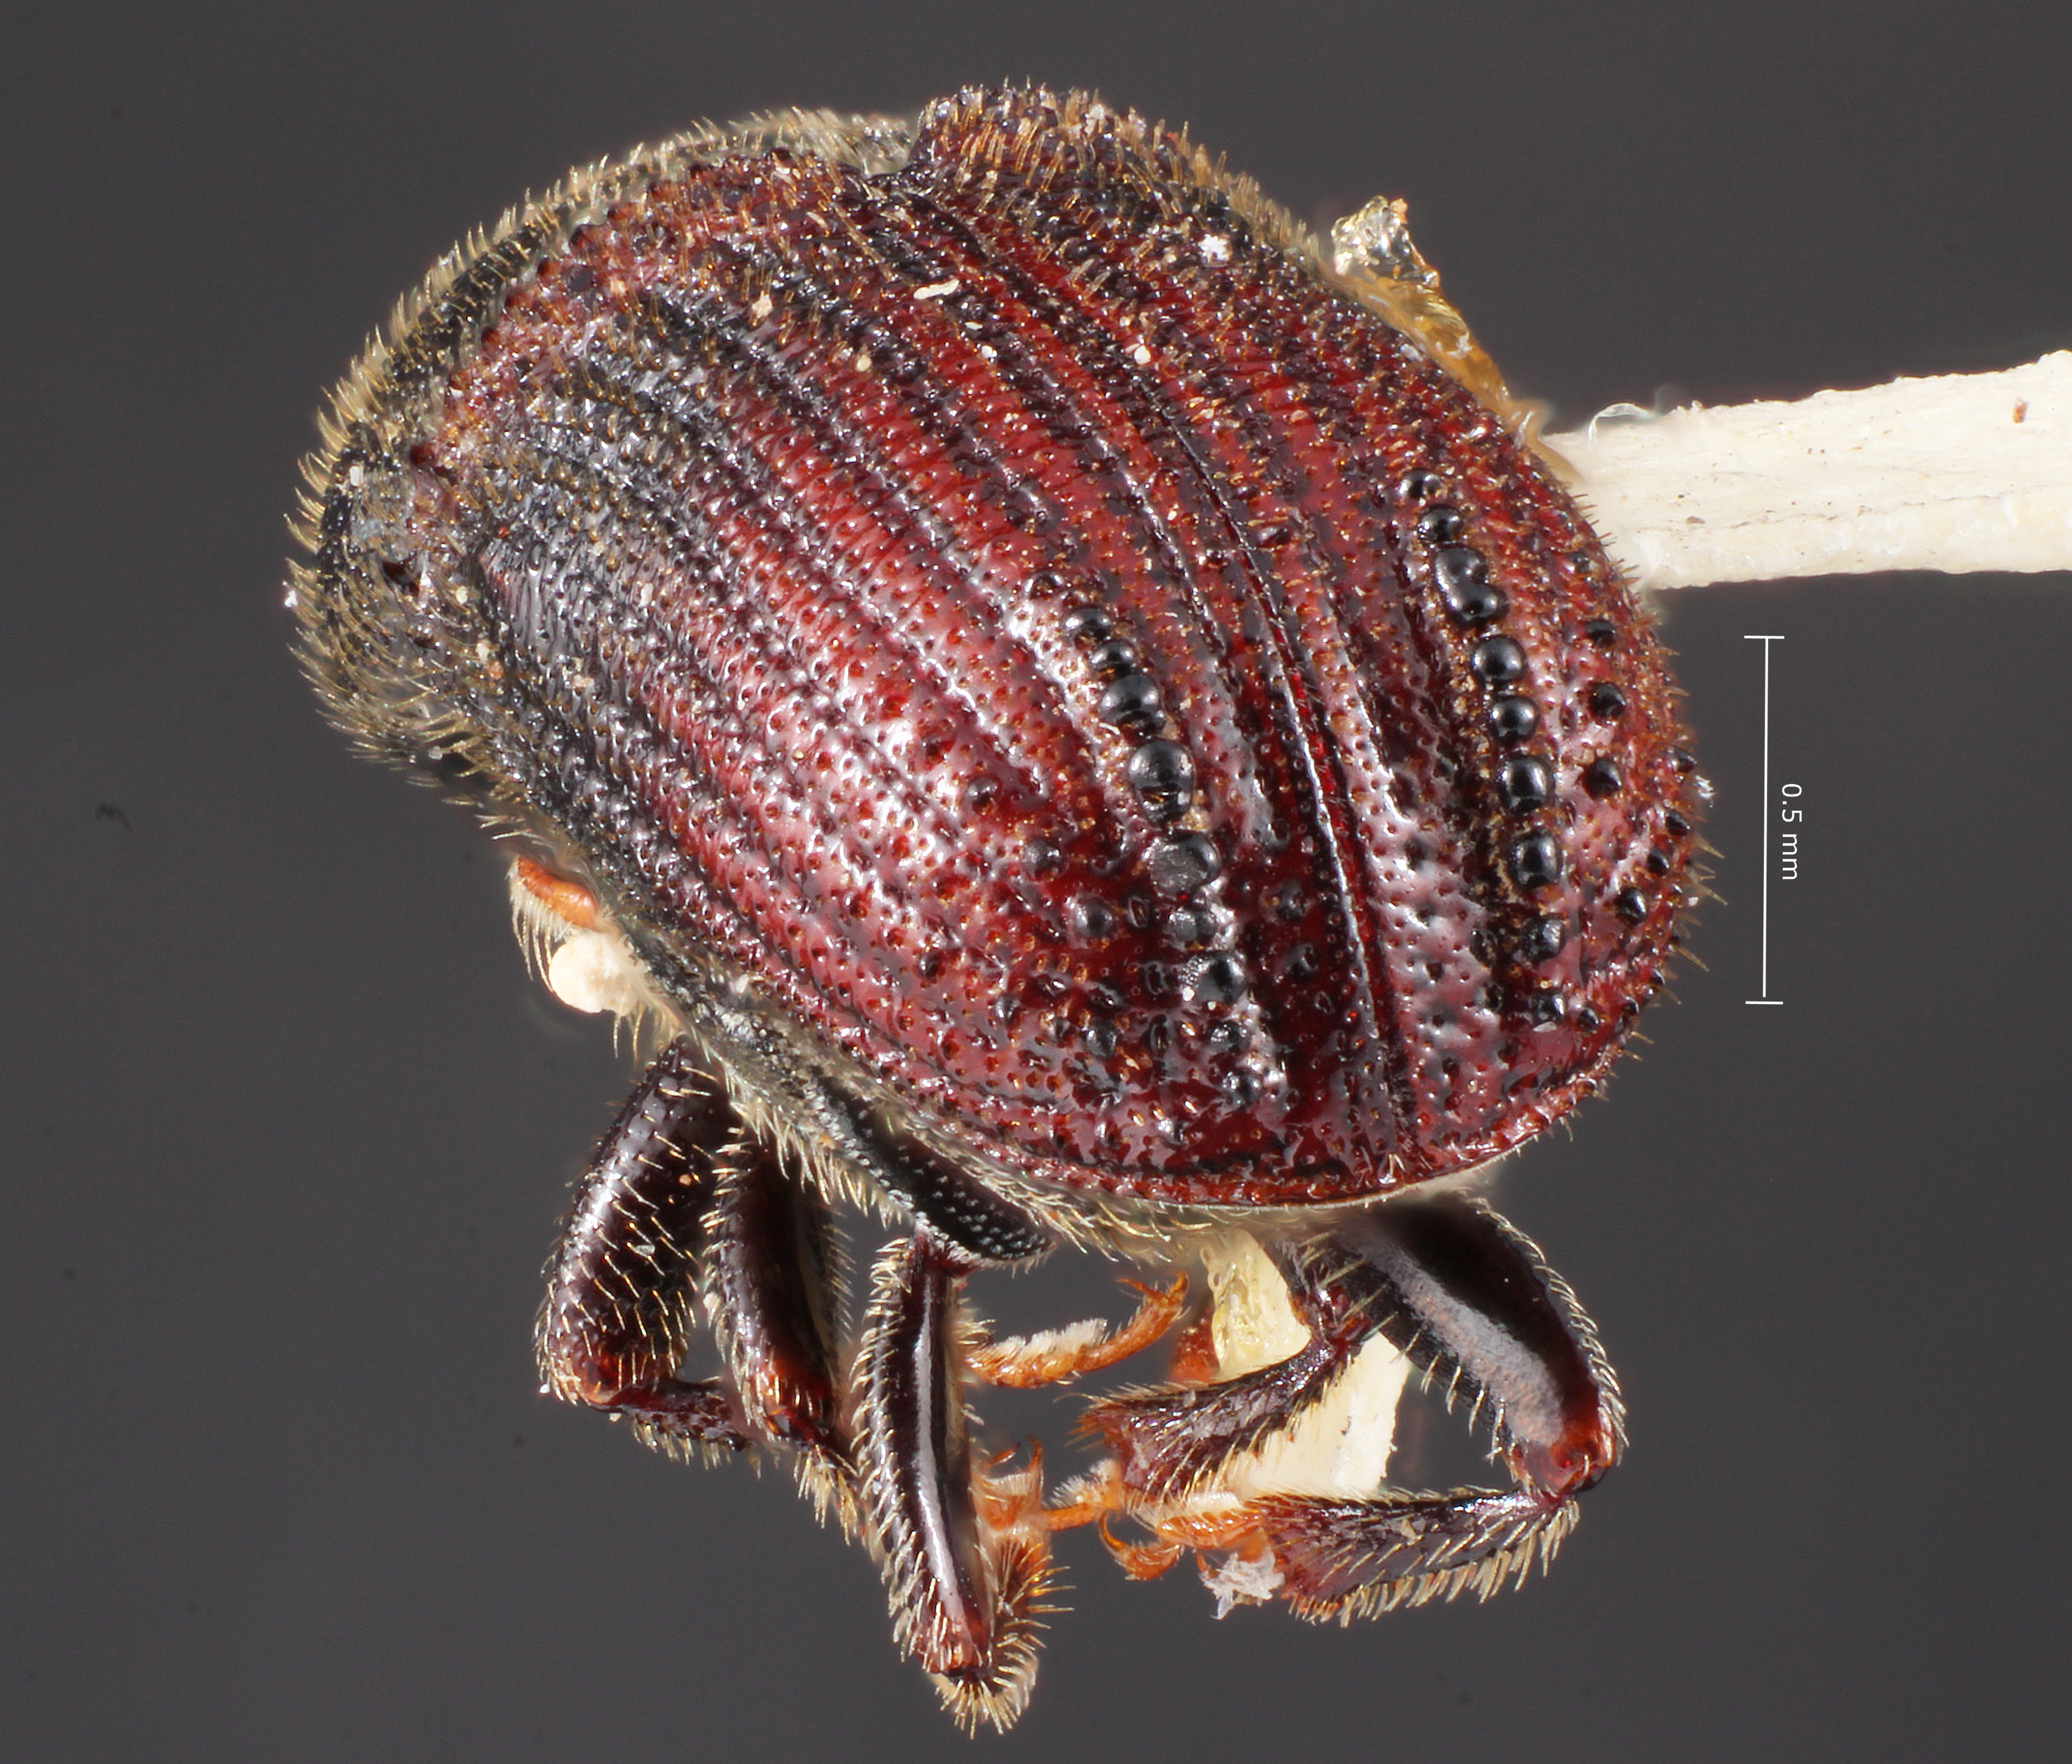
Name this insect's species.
Phloeosinus chiricahua
